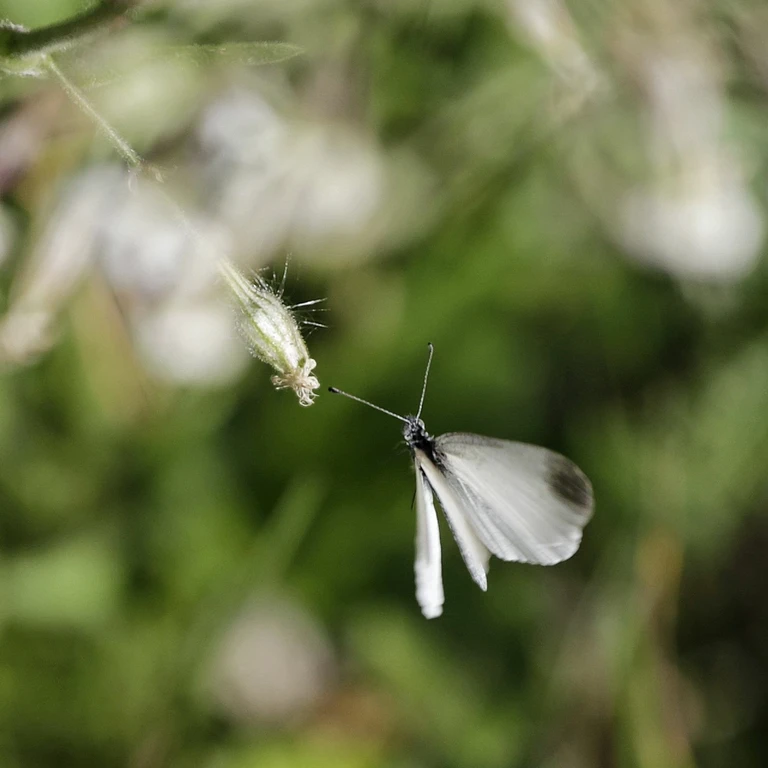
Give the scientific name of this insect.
Leptidea sinapis/juvernica
